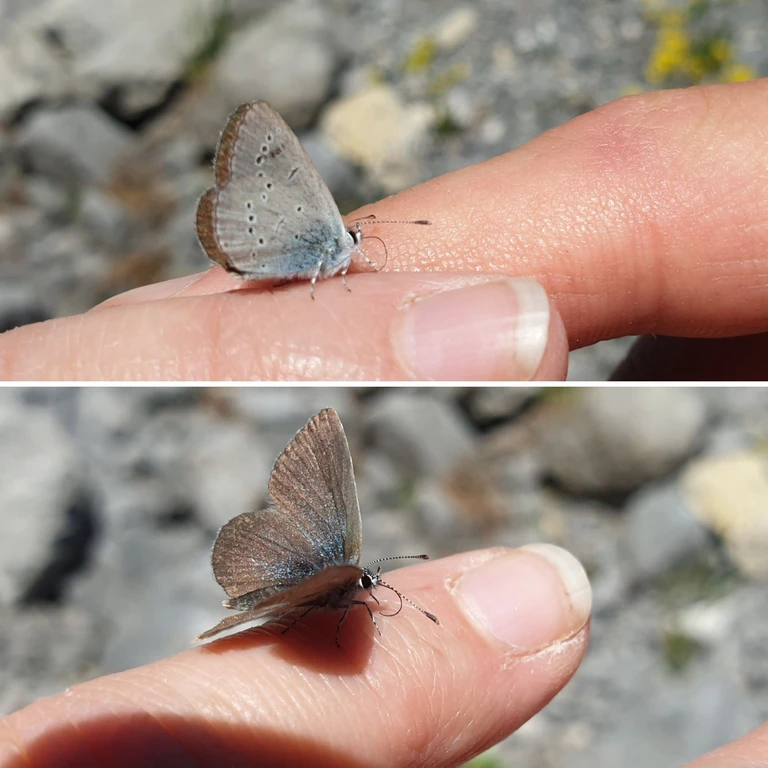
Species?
Cupido minimus
